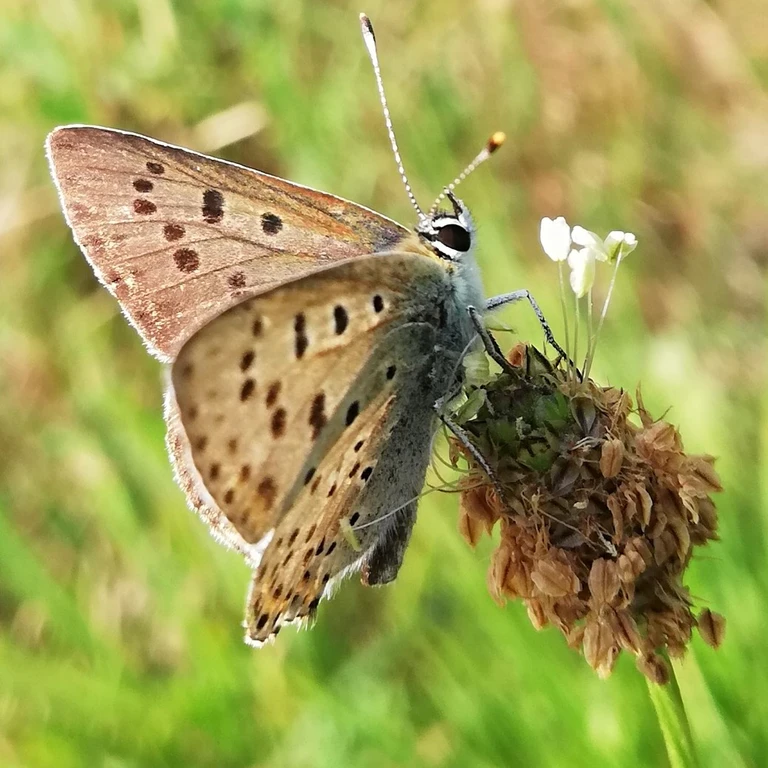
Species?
Lycaena tityrus (also Loweia tityrus)
